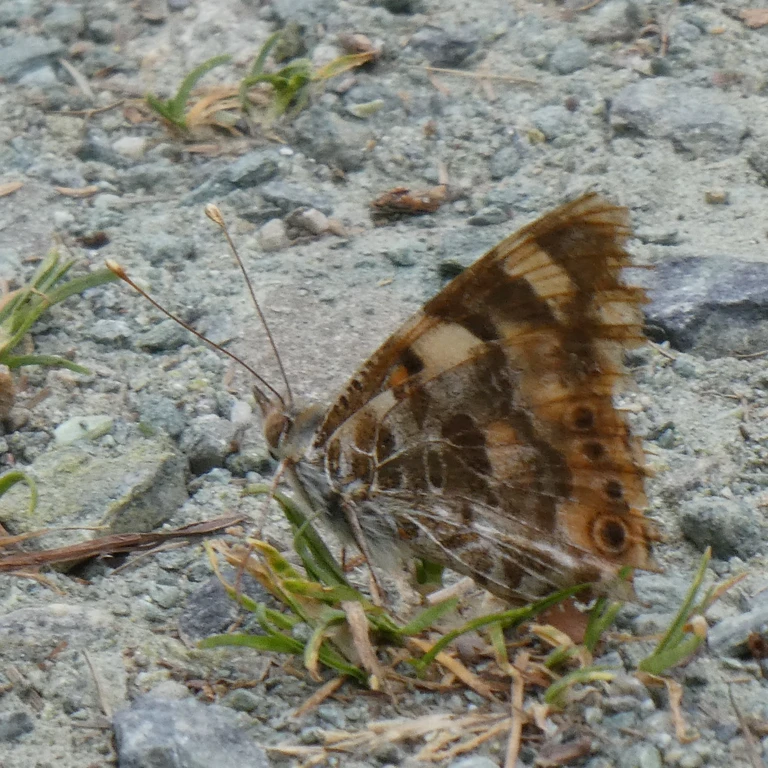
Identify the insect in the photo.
Vanessa cardui
